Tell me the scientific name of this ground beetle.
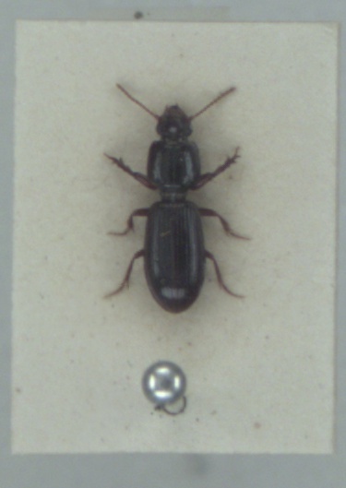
Clivina fossor
